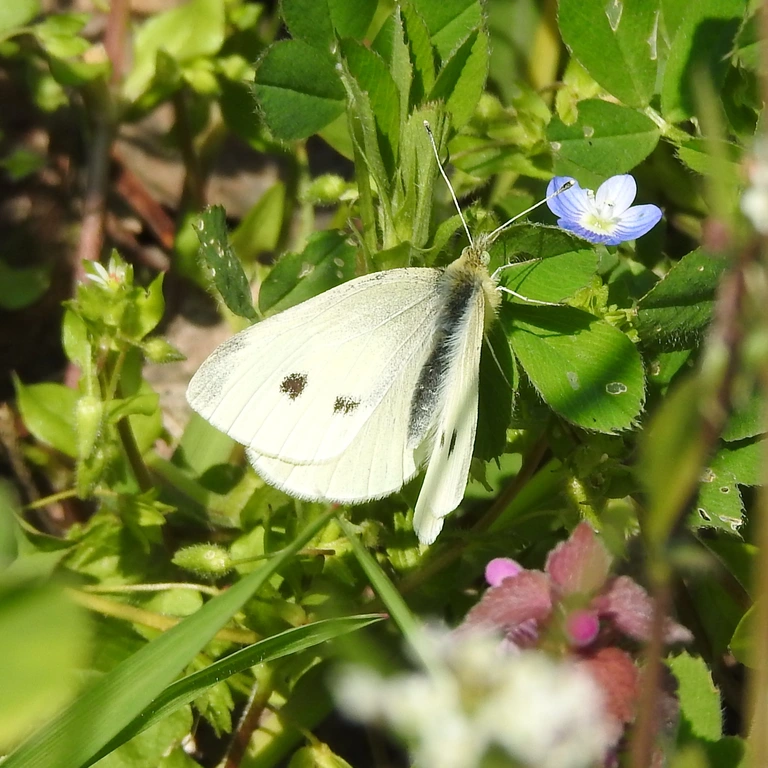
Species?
Pieris rapae
